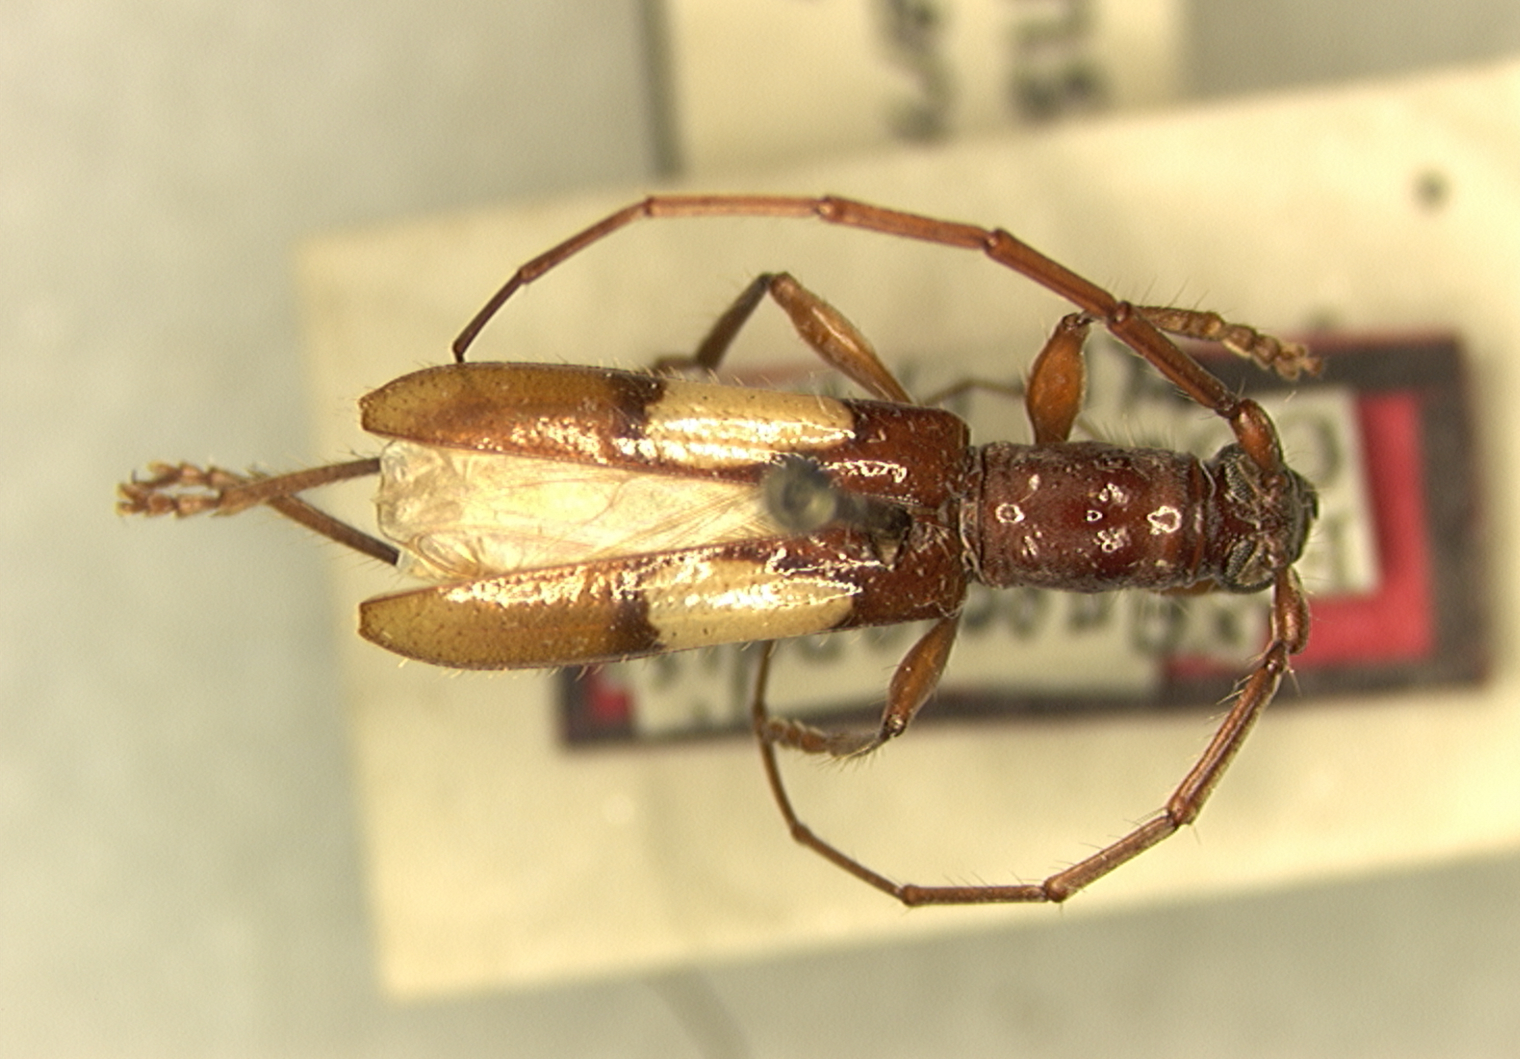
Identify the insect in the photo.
Rhysium bivulneratum (also Ibidion inarmatum)
